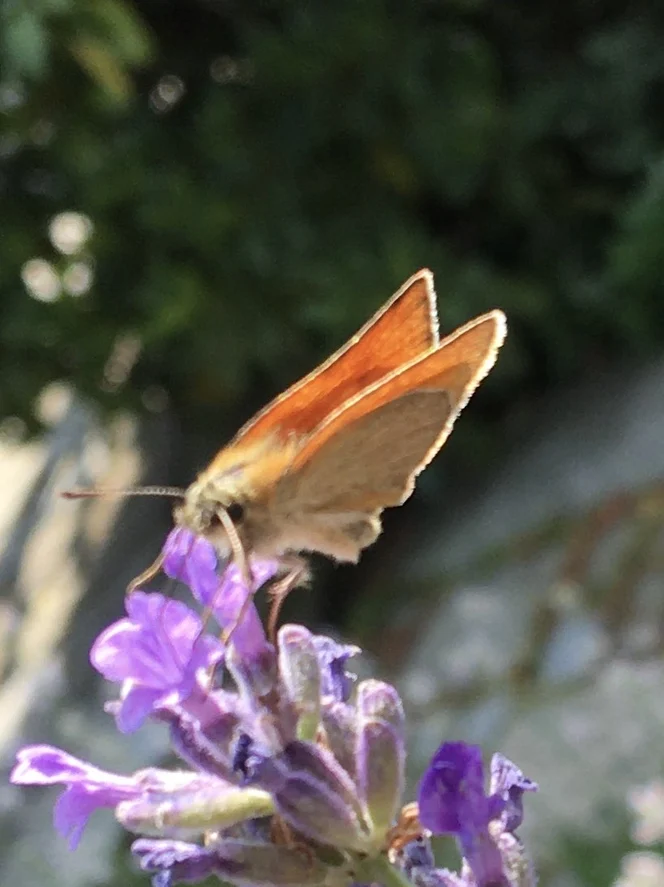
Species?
Thymelicus sylvestris
